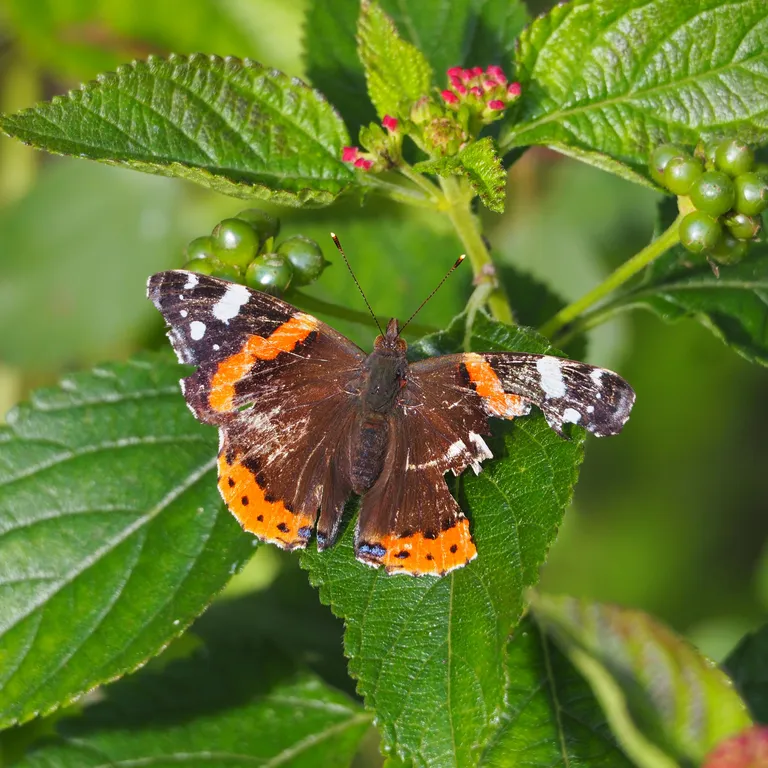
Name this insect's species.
Vanessa atalanta
